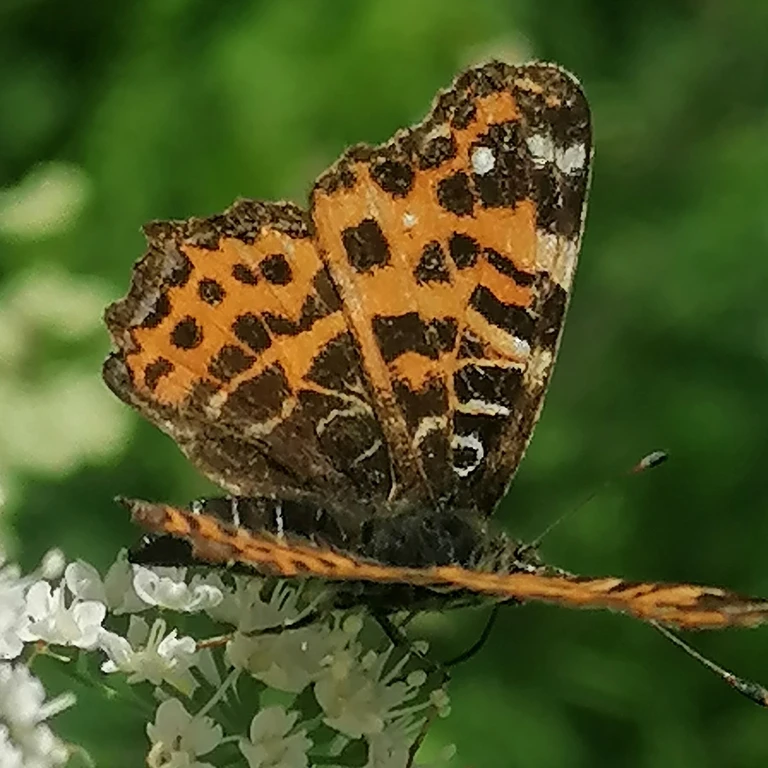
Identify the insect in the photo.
Araschnia levana
